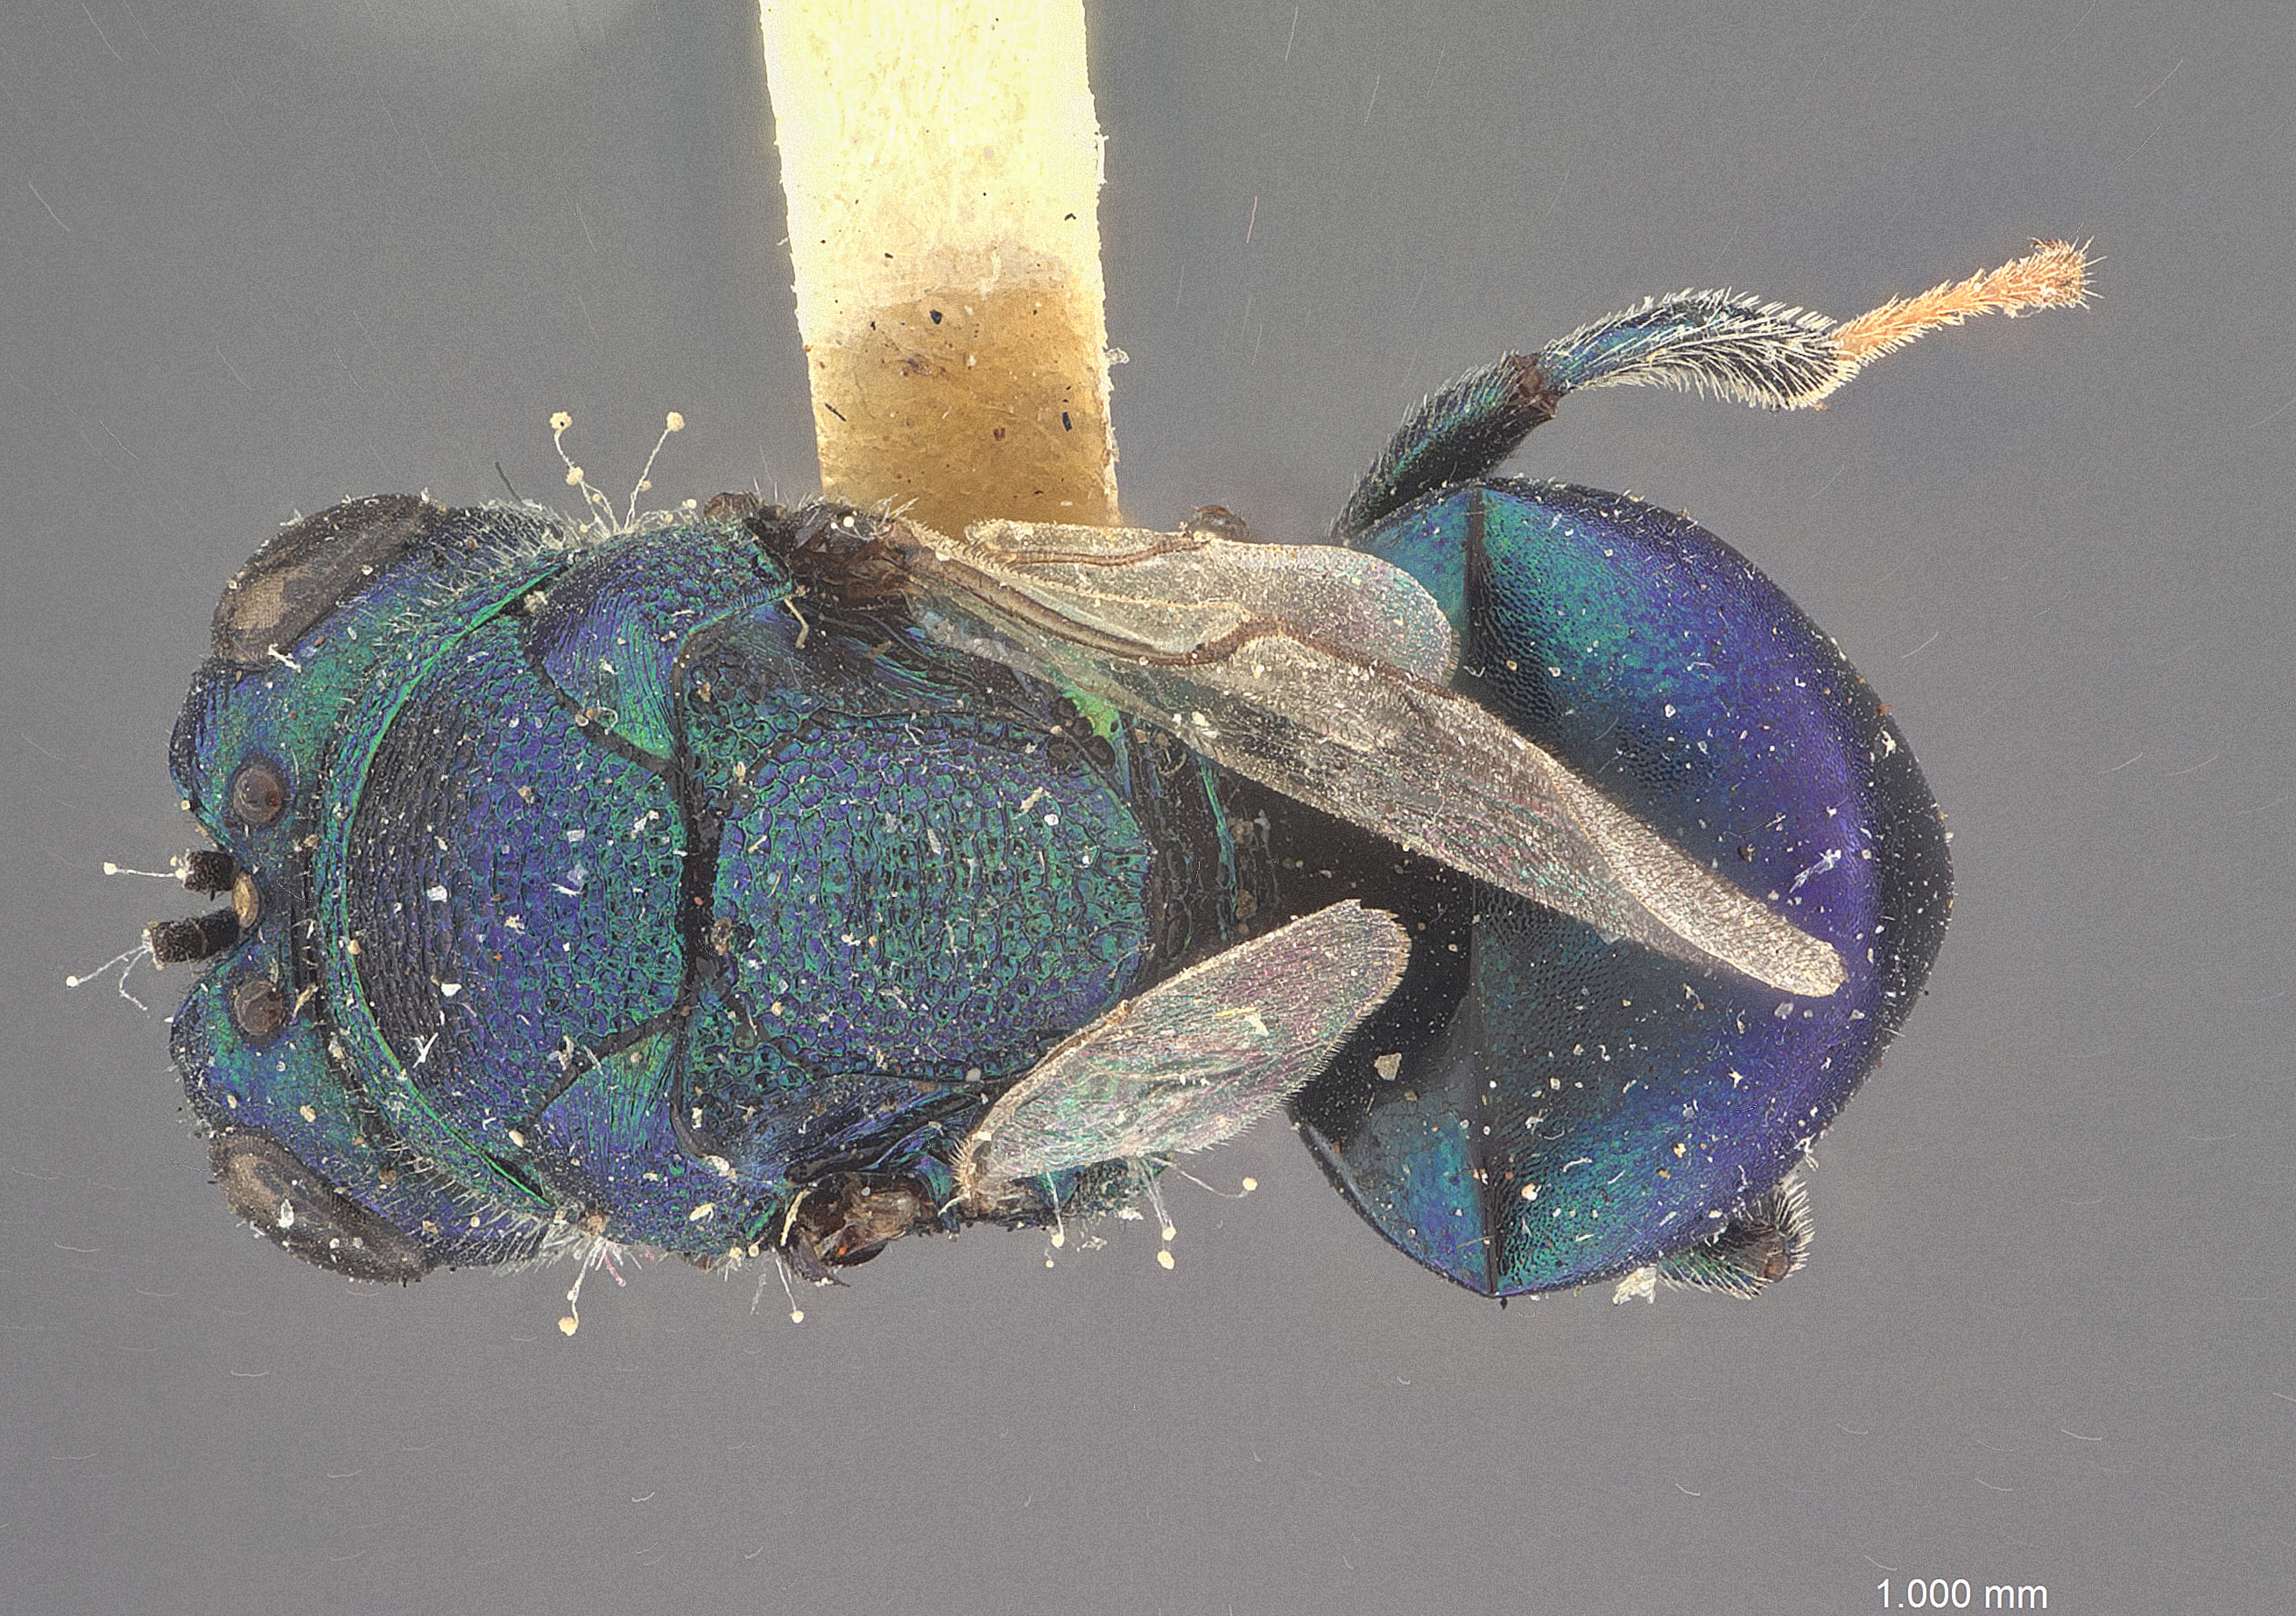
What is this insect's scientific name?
Perilampus singaporensis
